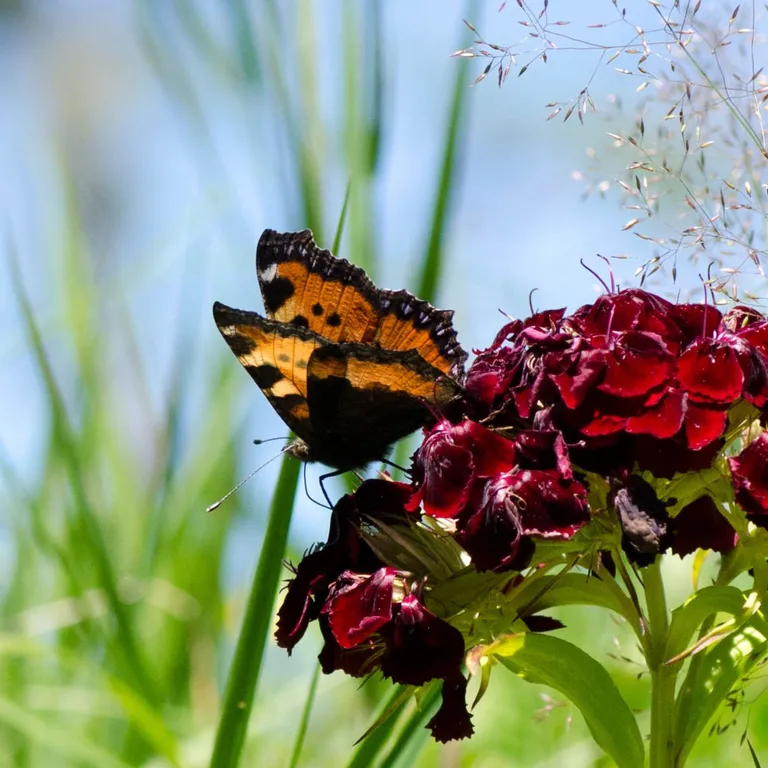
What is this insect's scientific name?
Aglais urticae
